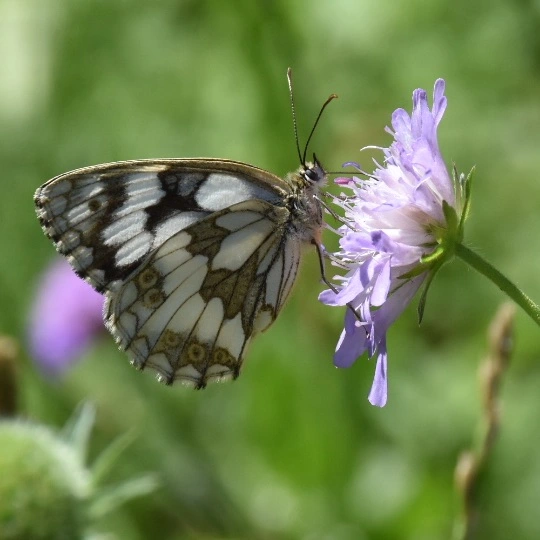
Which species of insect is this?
Melanargia galathea
